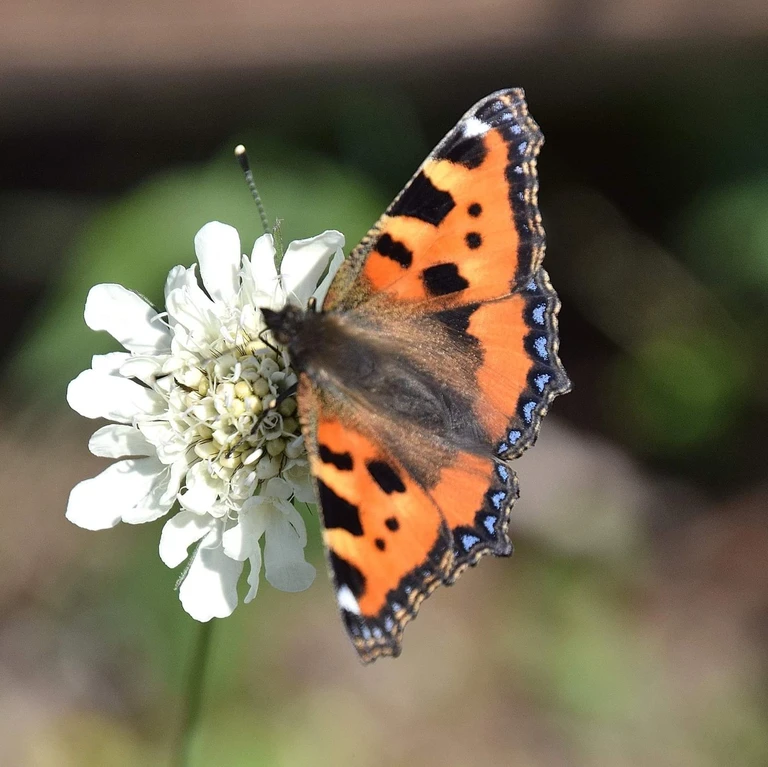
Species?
Aglais urticae
